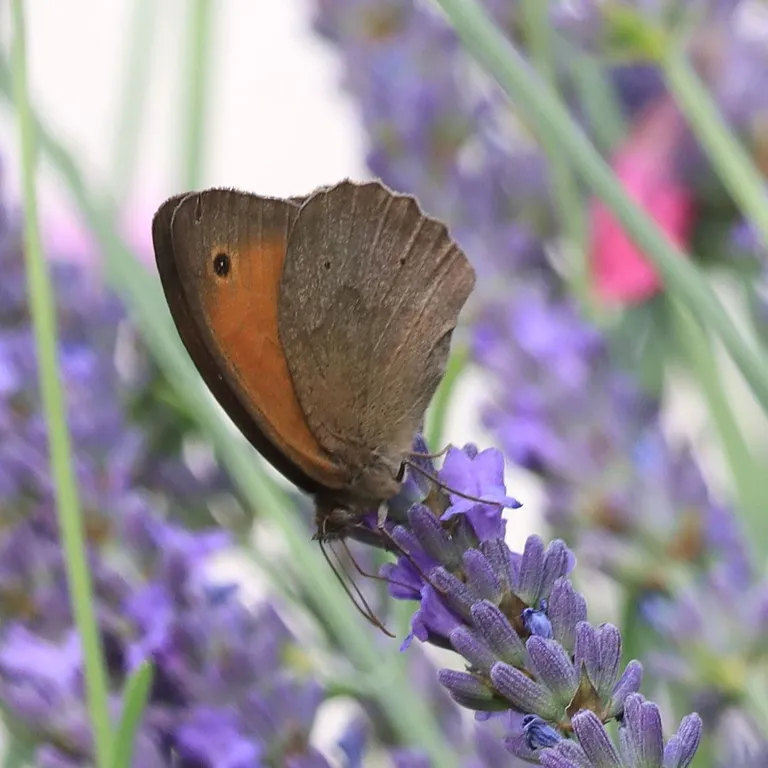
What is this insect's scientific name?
Maniola jurtina
